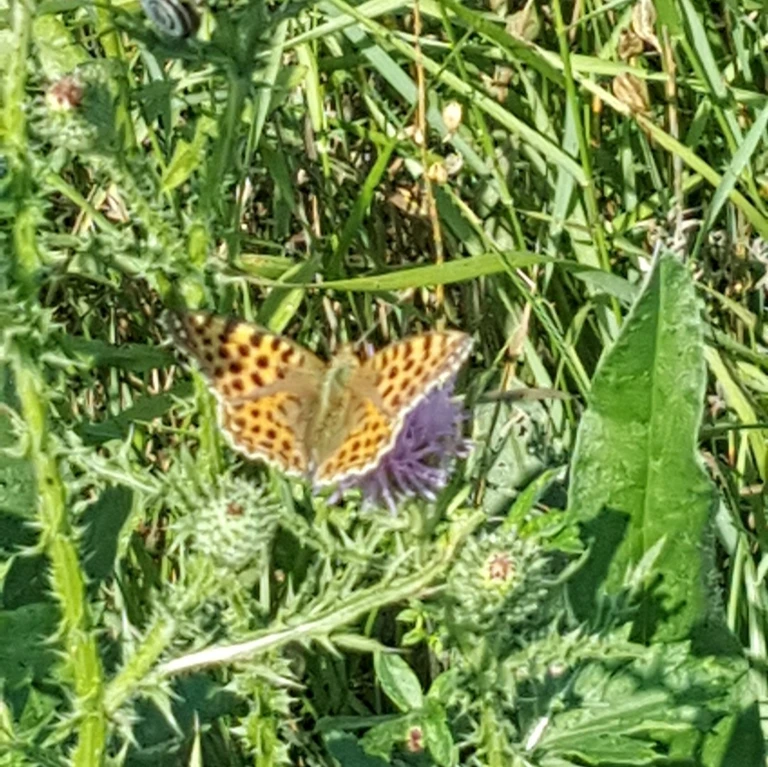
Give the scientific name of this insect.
Issoria lathonia
